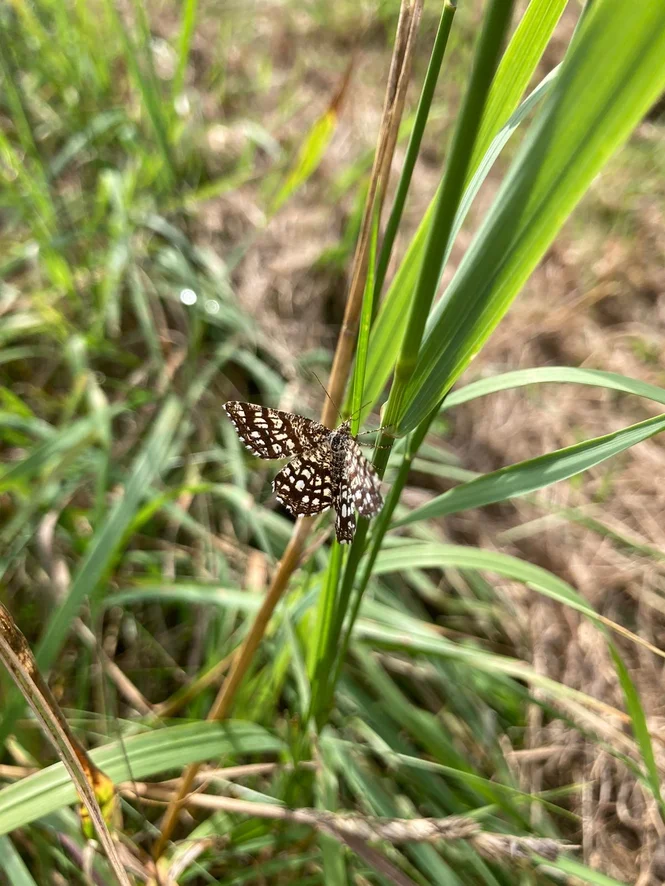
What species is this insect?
Chiasmia clathrata
